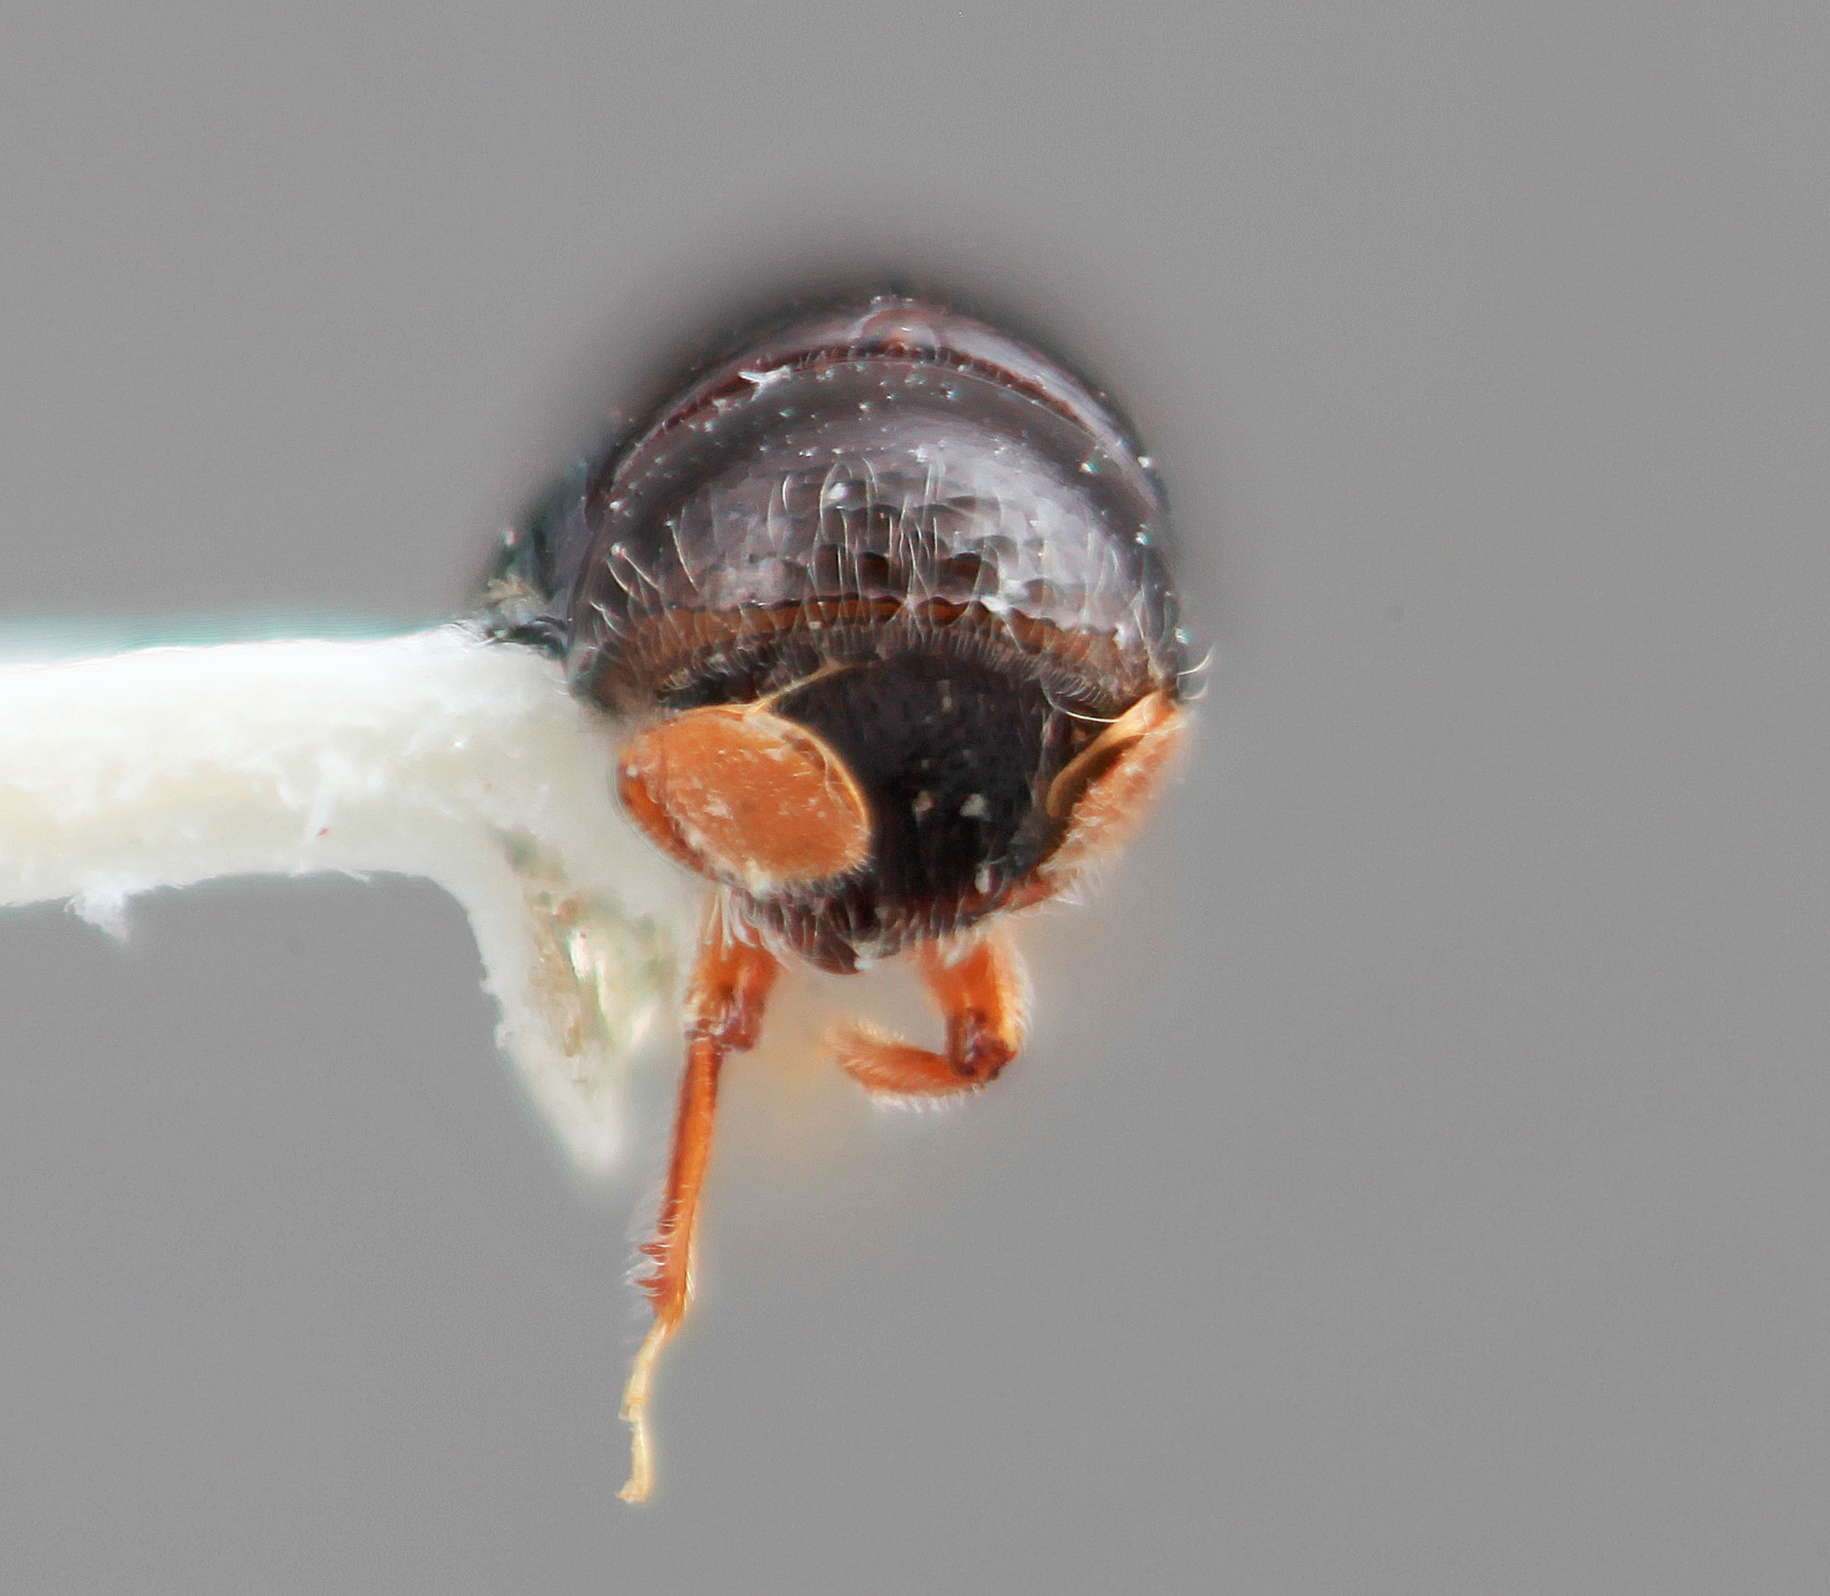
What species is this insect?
Corthylus garai
